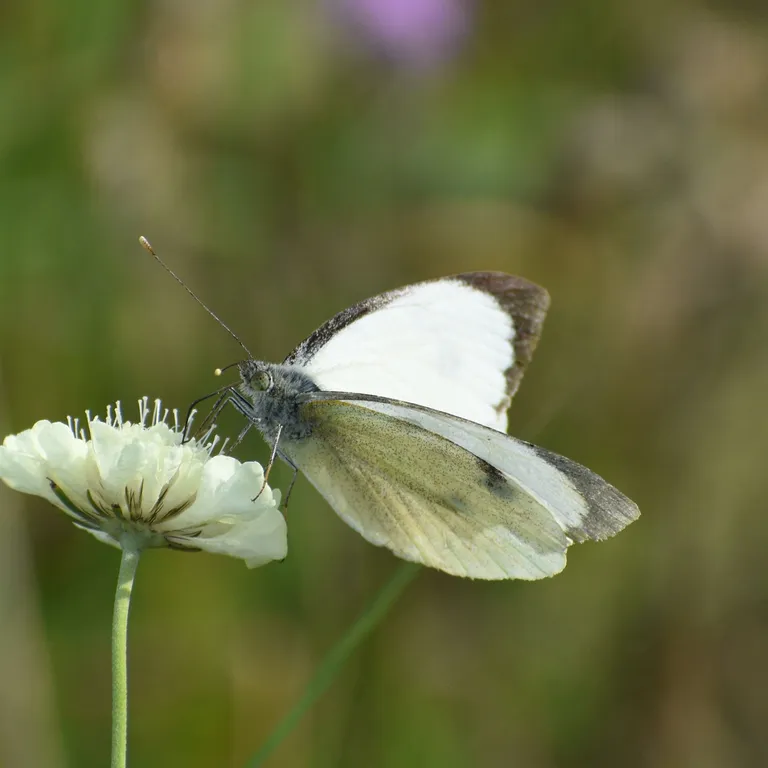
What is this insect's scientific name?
Pieris brassicae
